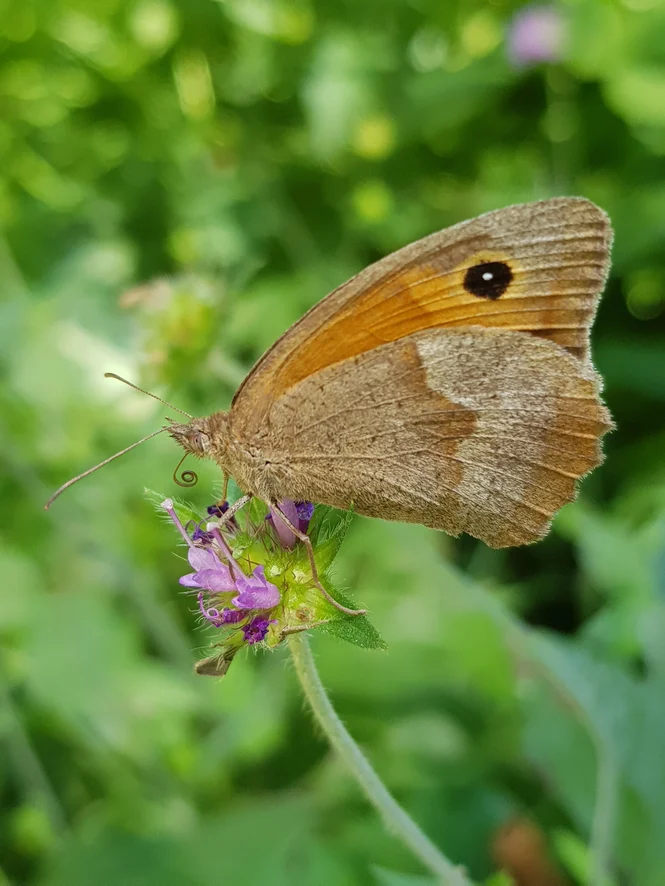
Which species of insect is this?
Maniola jurtina
